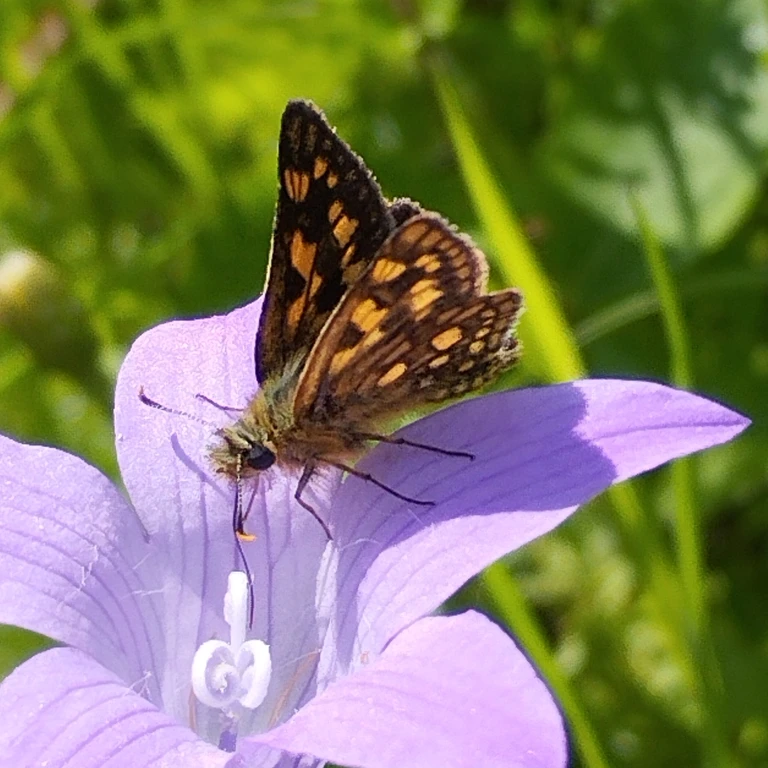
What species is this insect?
Carterocephalus palaemon
